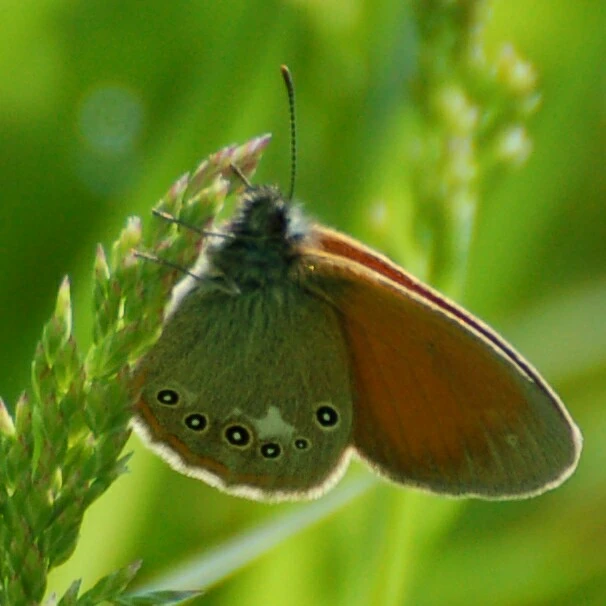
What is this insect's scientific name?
Coenonympha glycerion (also Coenonympha iphis)
